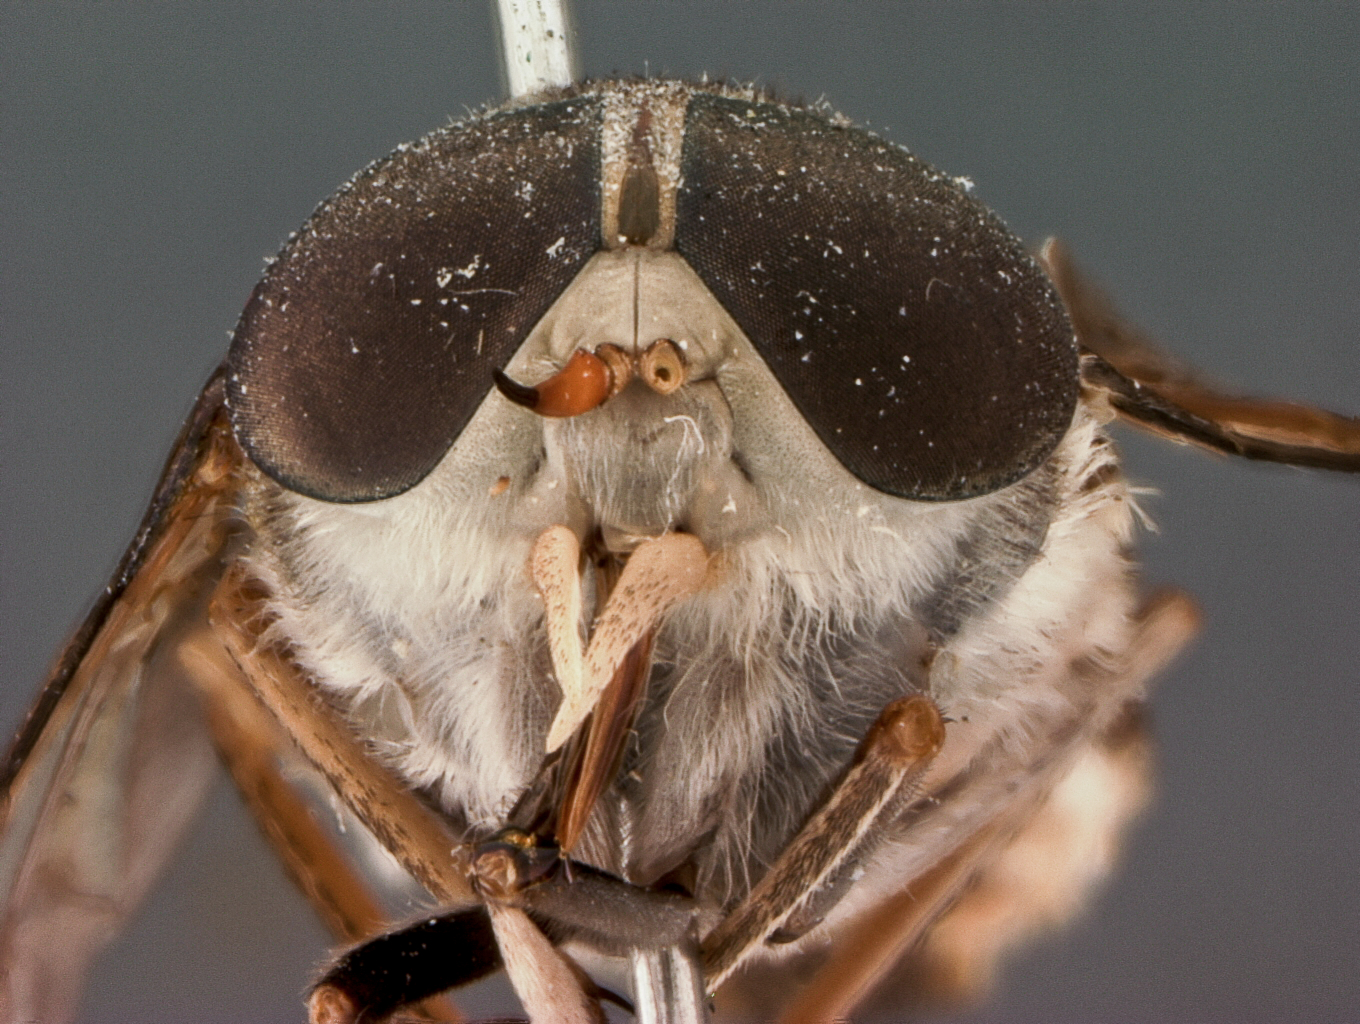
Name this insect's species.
Tabanus xuthus
